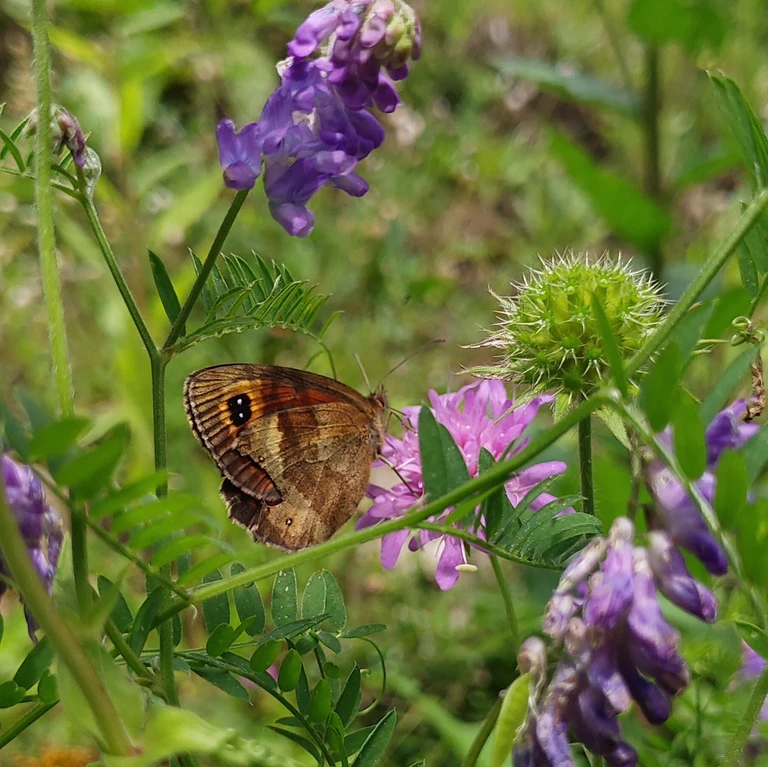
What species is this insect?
Erebia aethiops
